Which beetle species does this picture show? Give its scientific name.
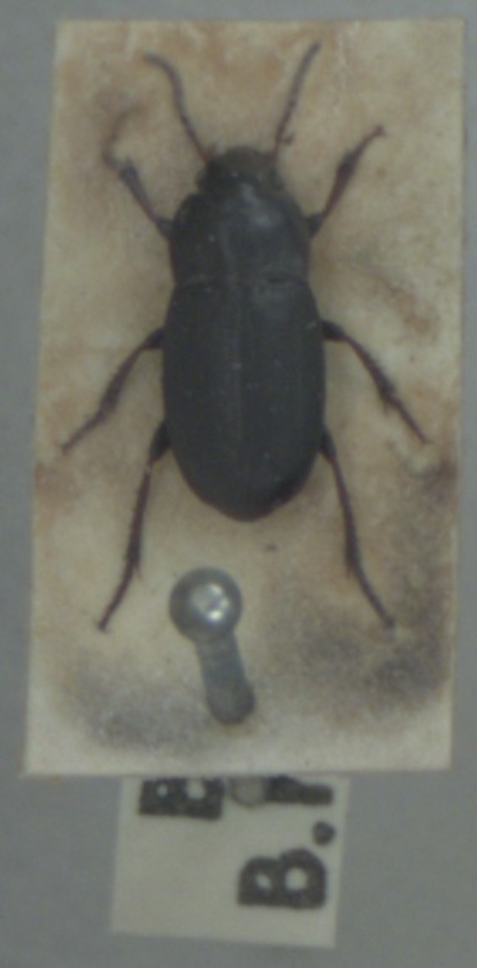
Harpalus anxius
